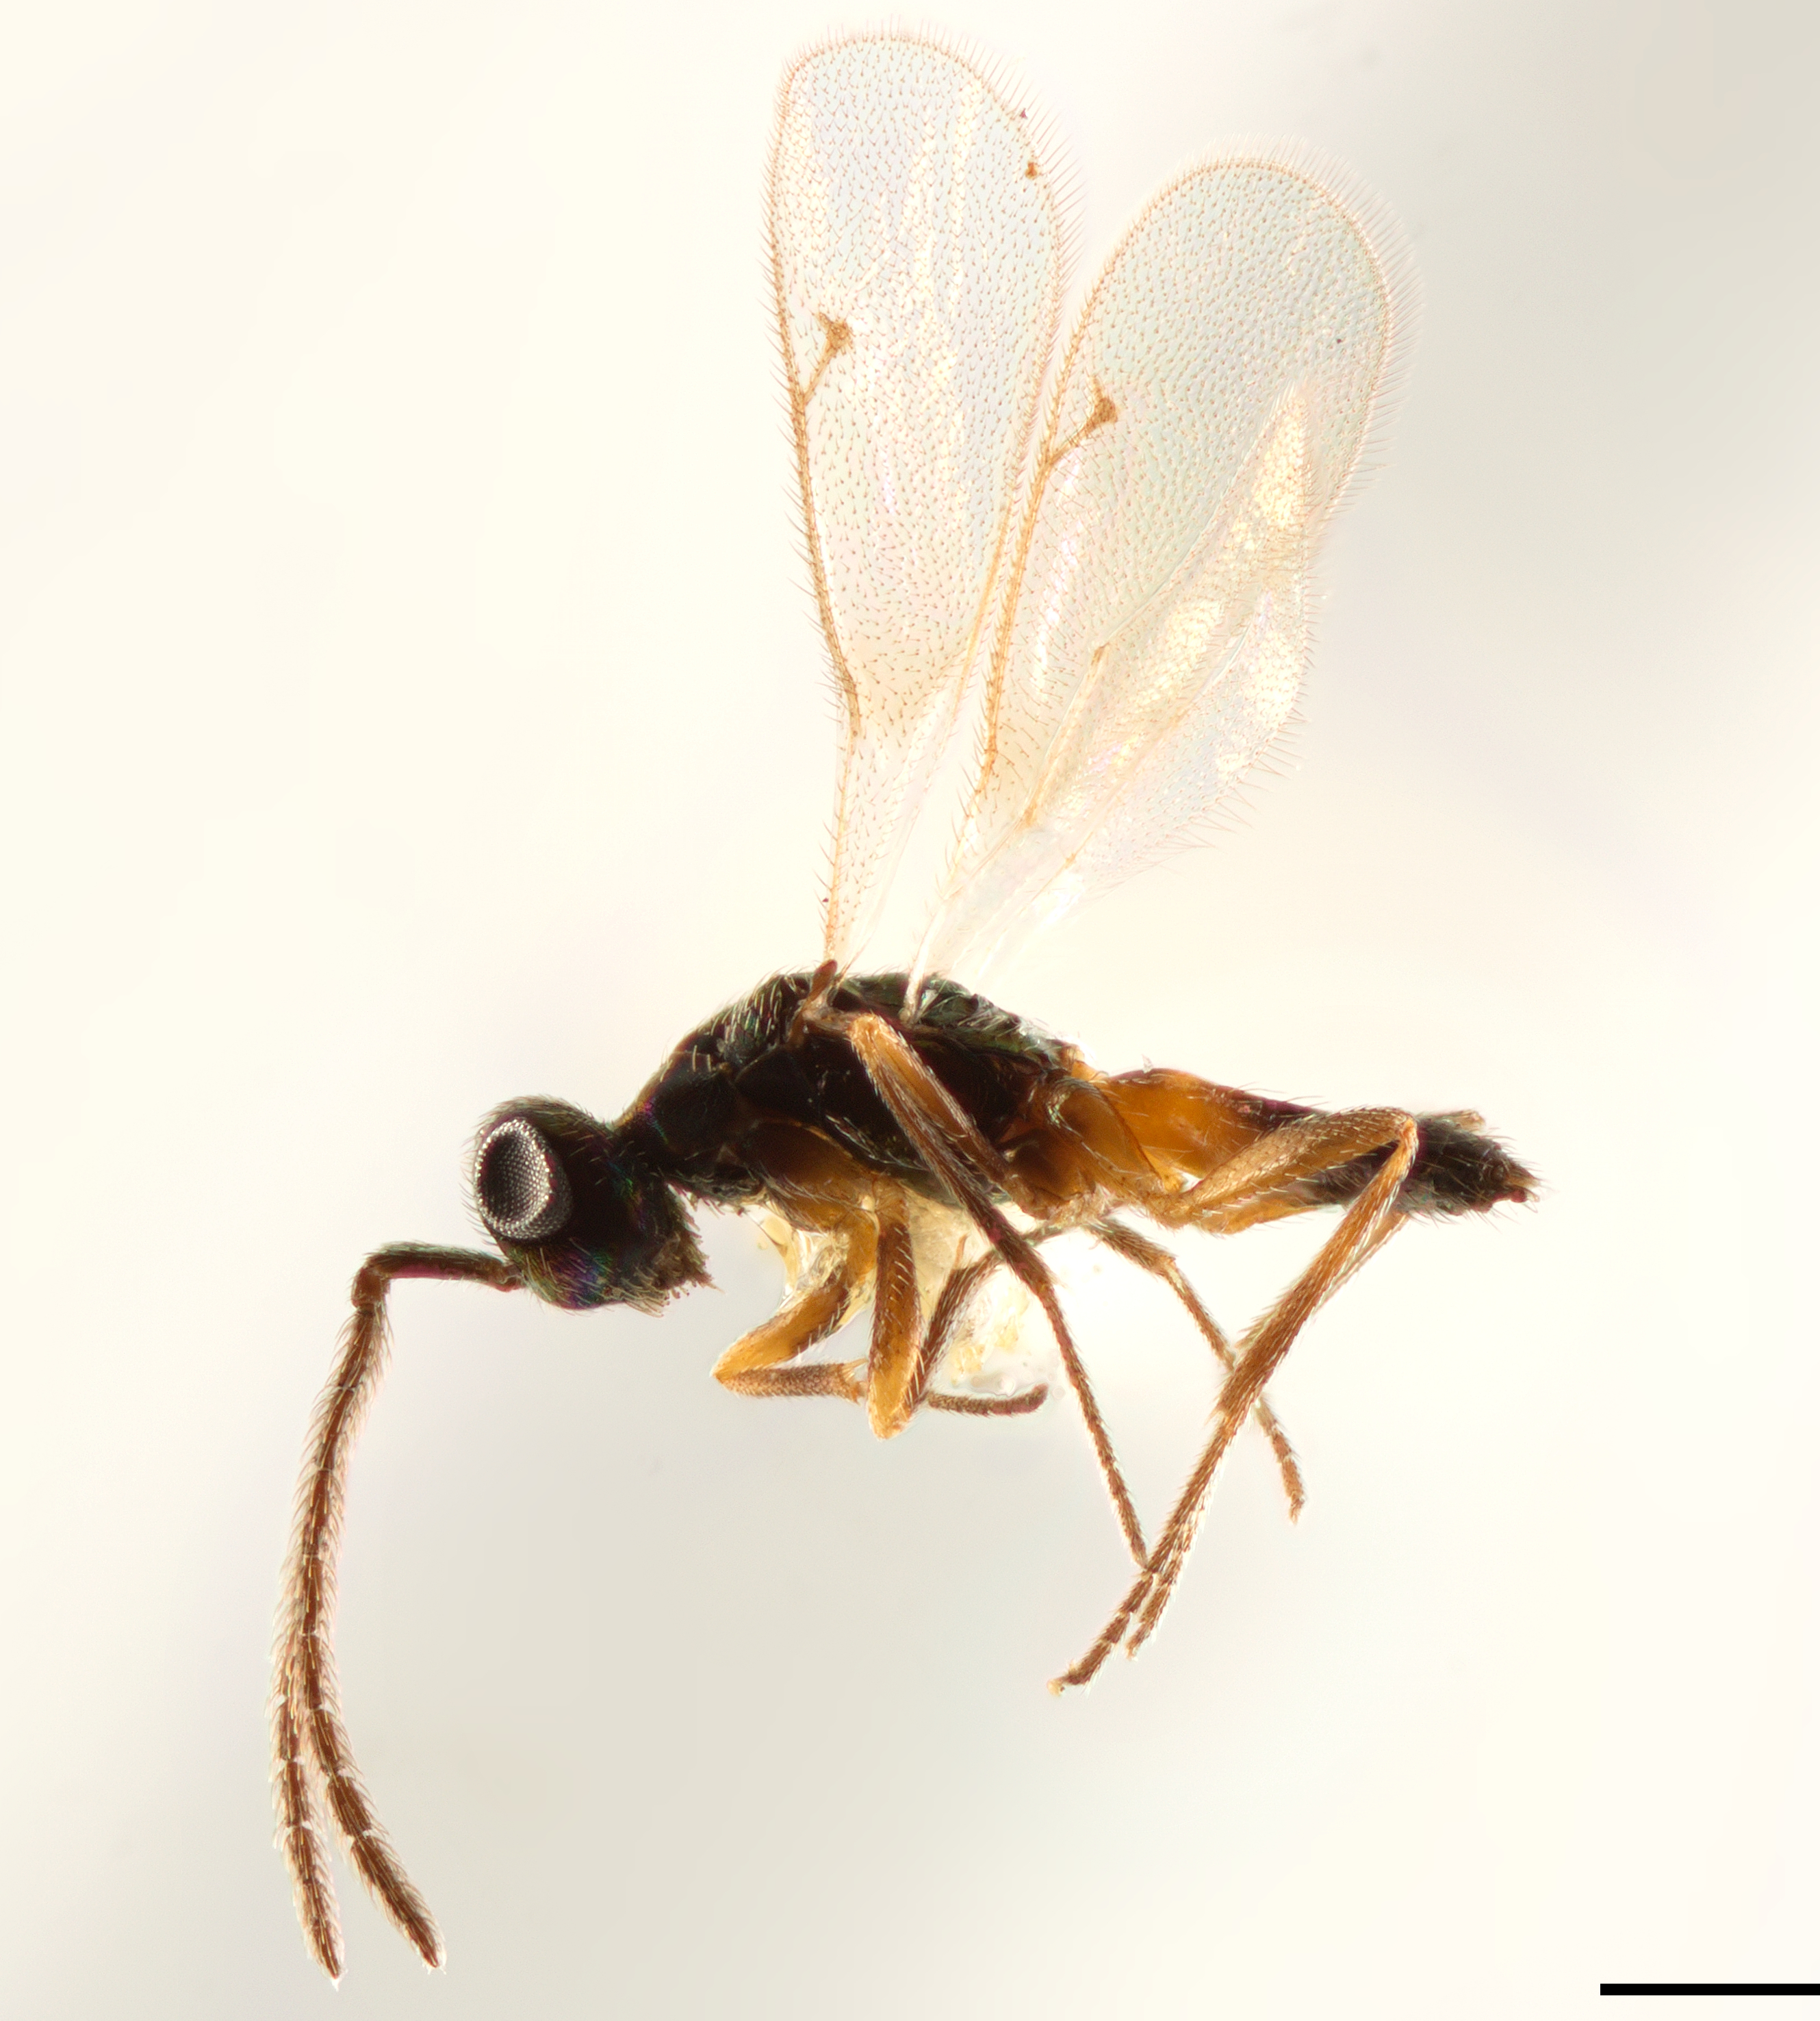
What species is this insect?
Merostenus excavatus
